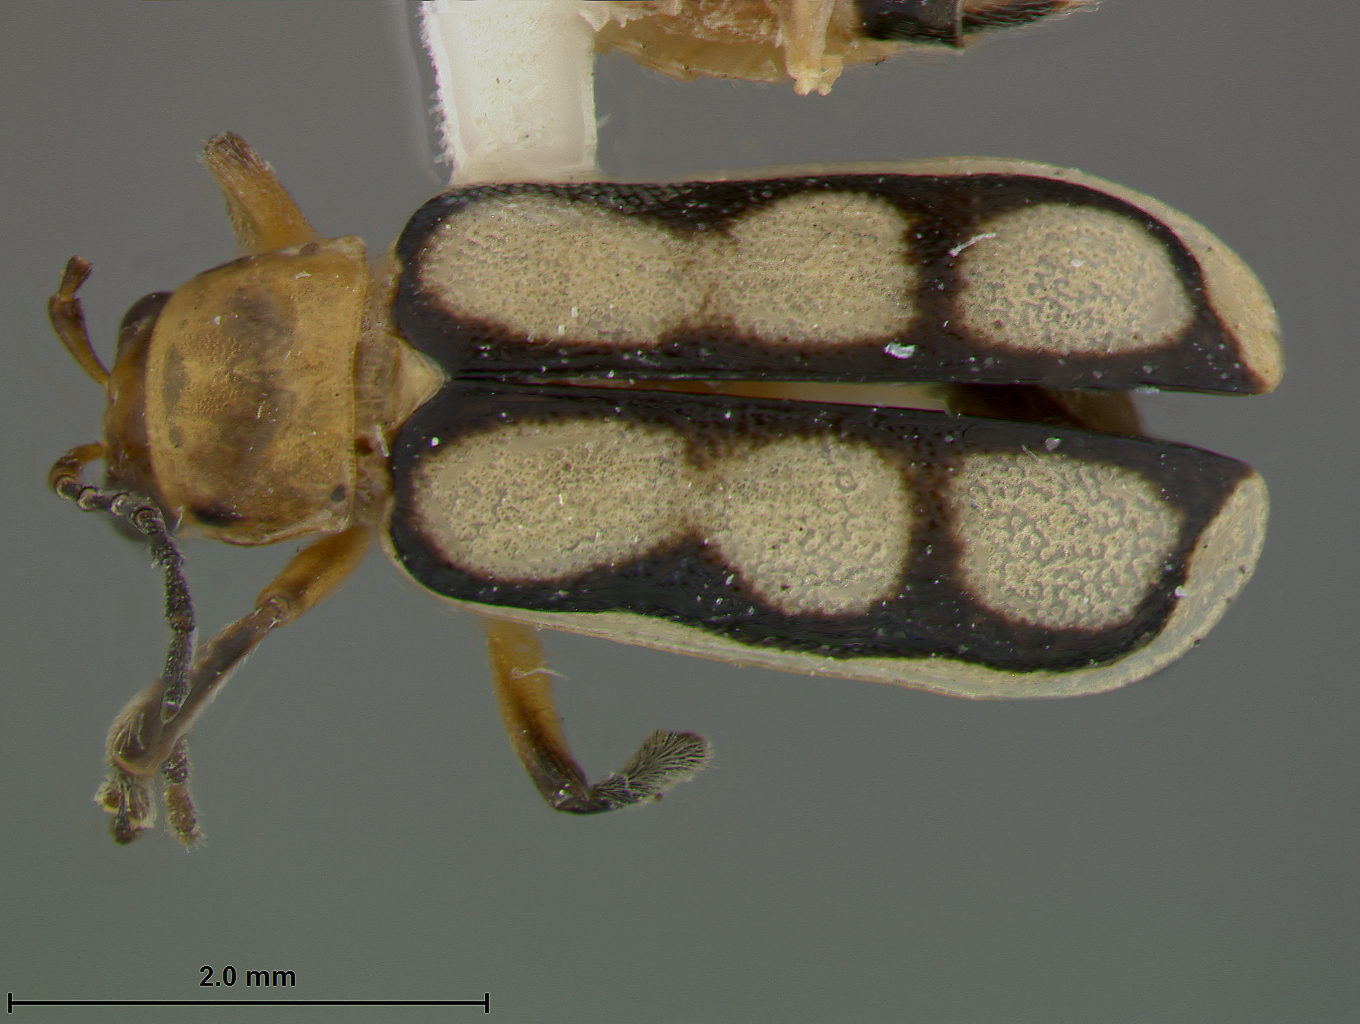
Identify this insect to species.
Iceloceras parviplagiatum
